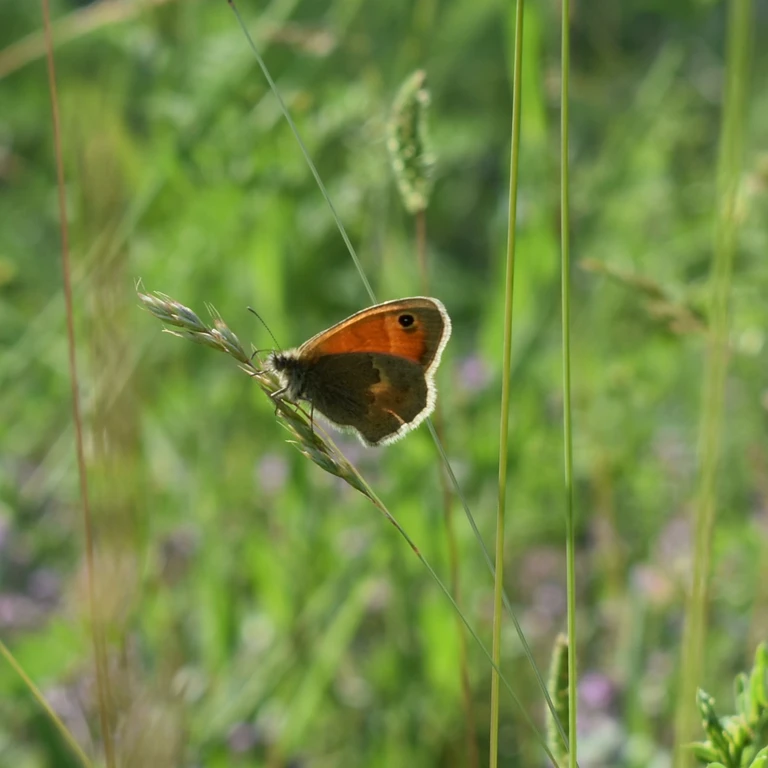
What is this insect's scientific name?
Coenonympha pamphilus
